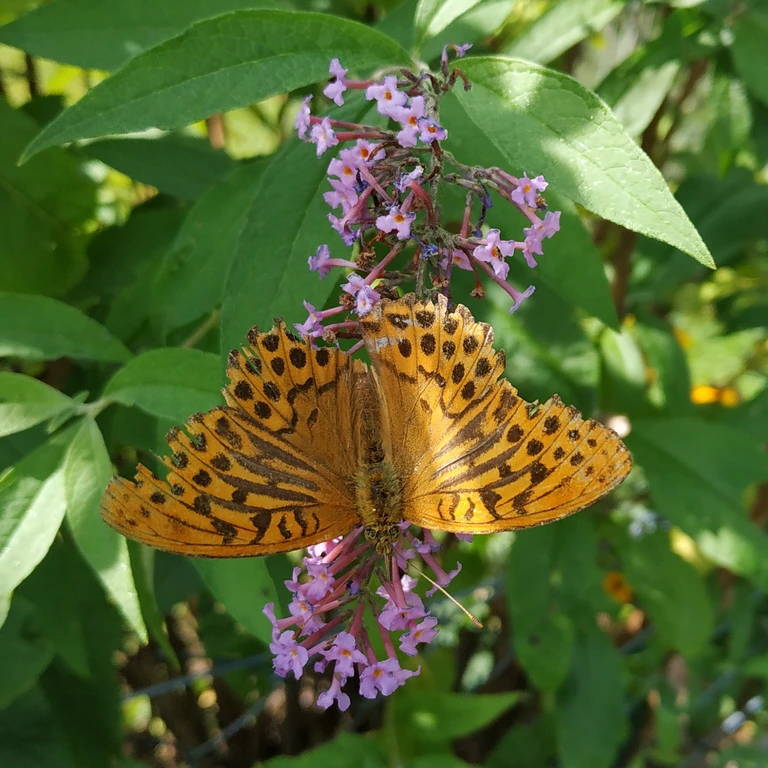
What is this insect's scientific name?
Argynnis paphia
